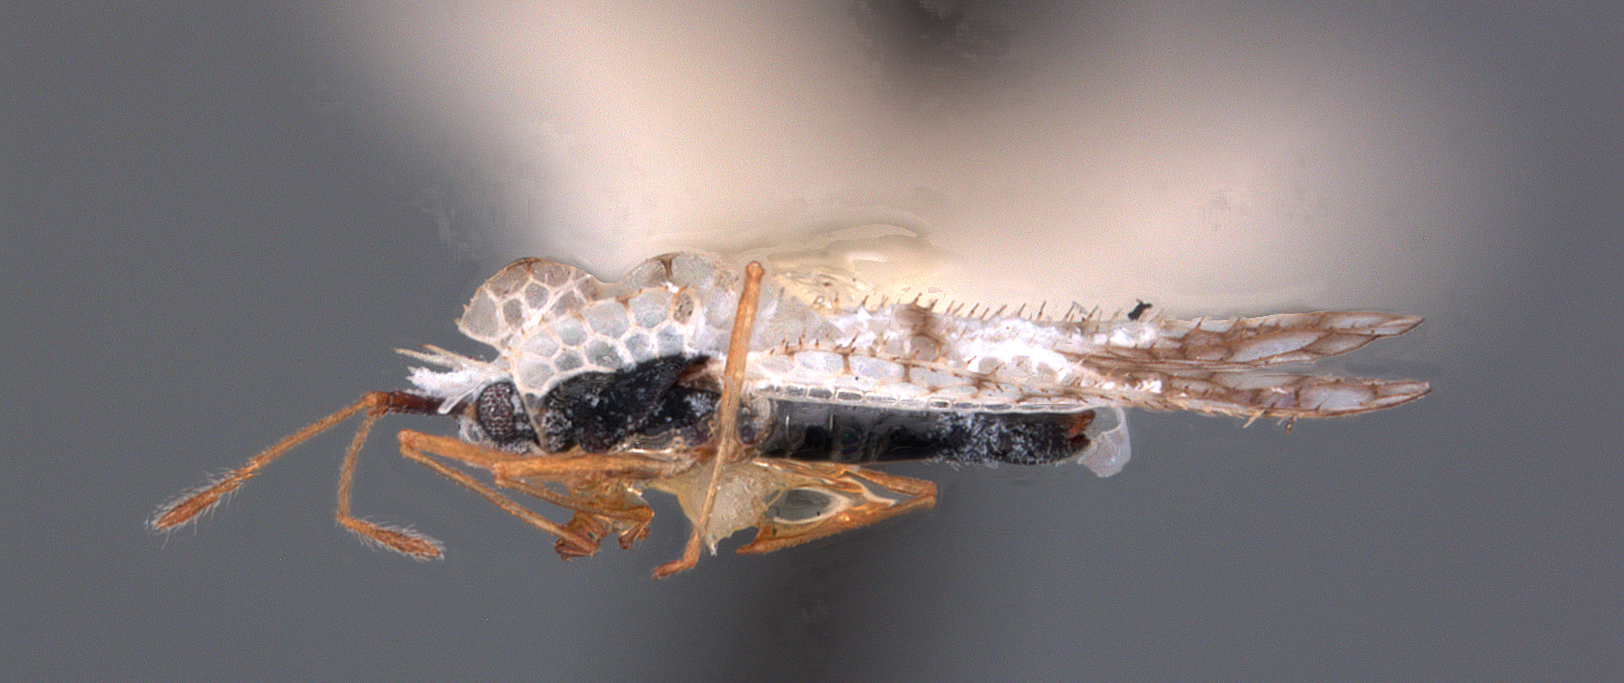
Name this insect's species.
Leptopharsa lauta
